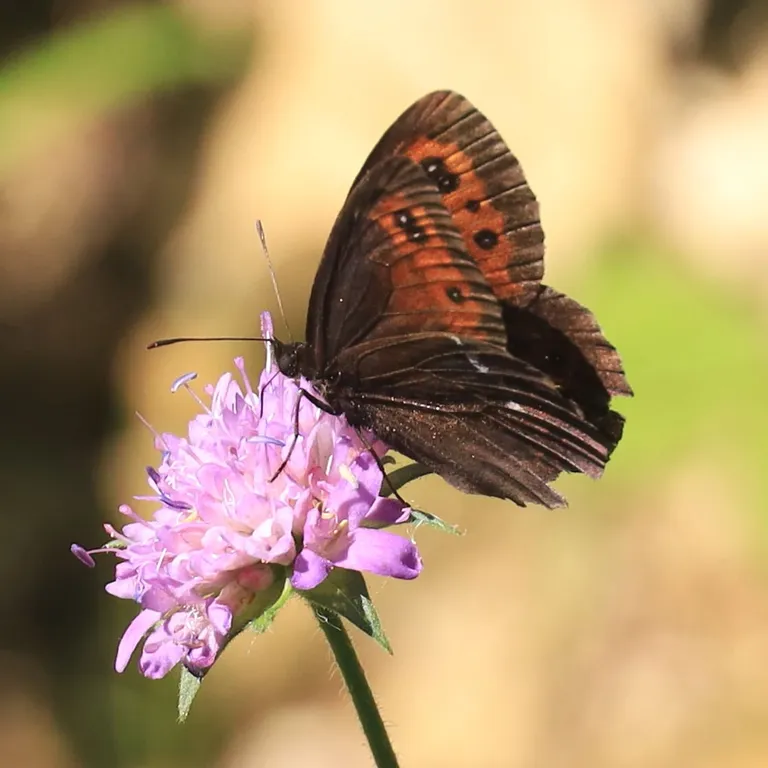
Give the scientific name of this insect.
Erebia euryale
